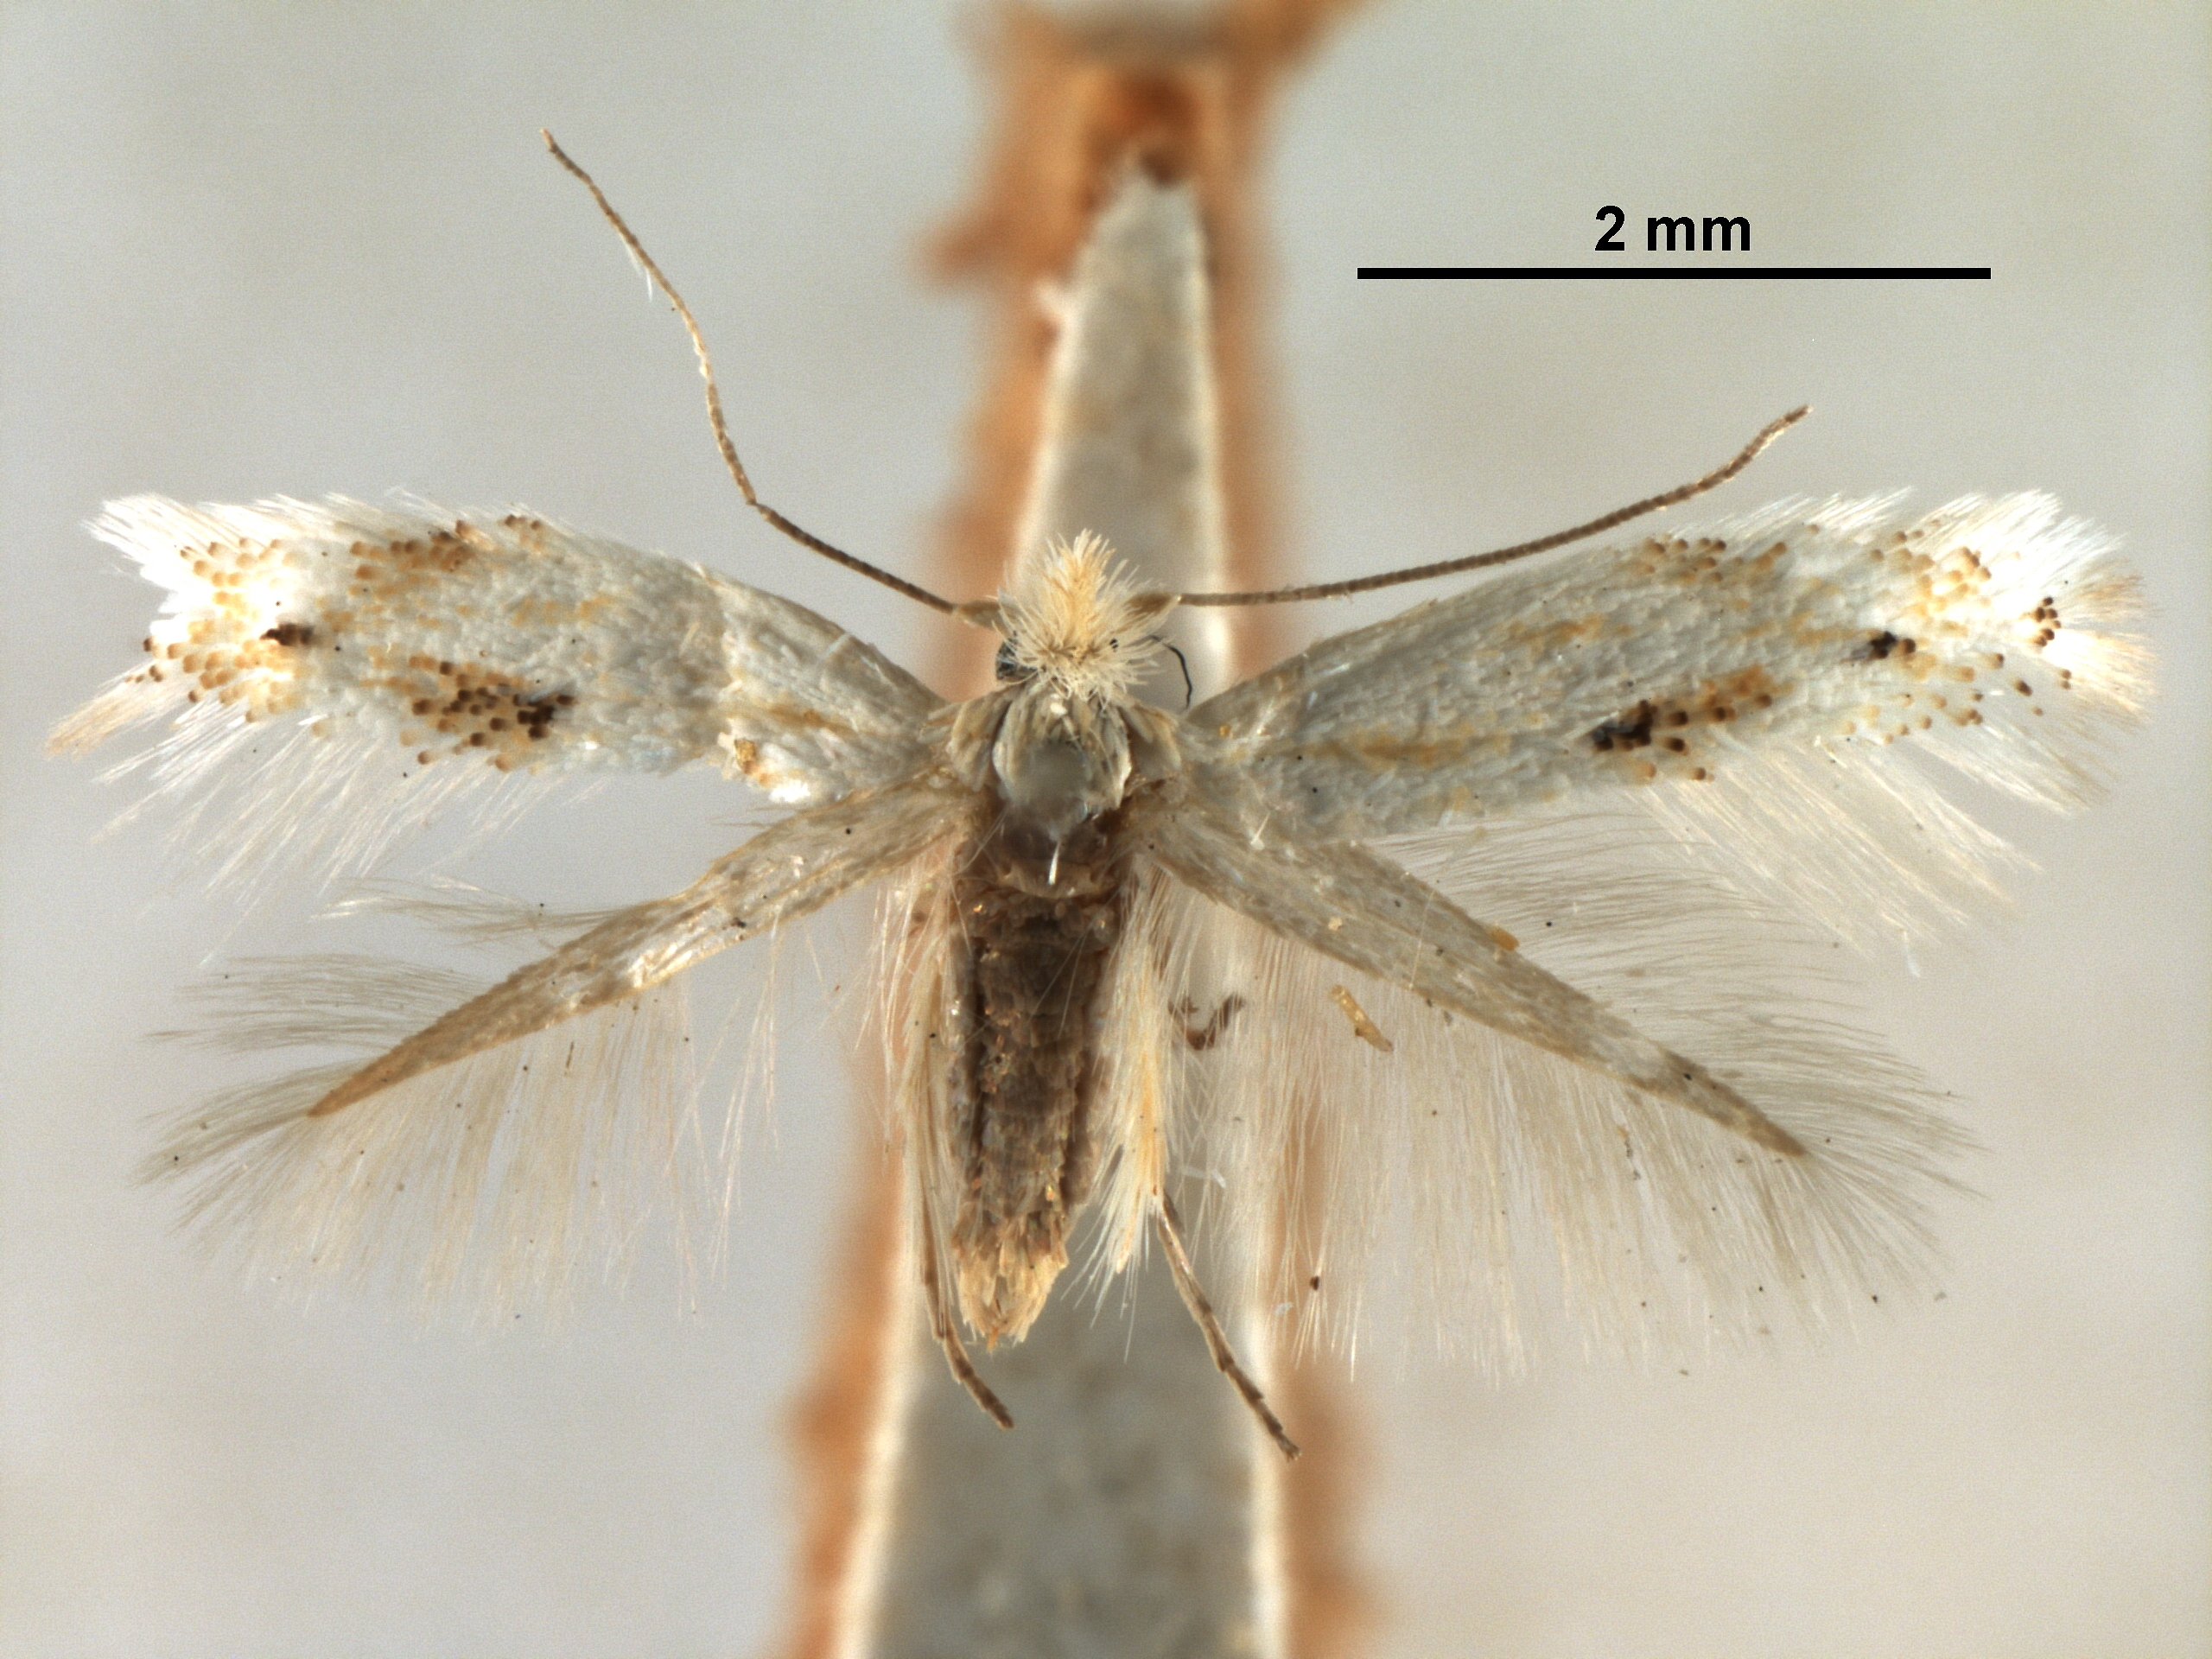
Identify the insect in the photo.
Bucculatrix leptalea
